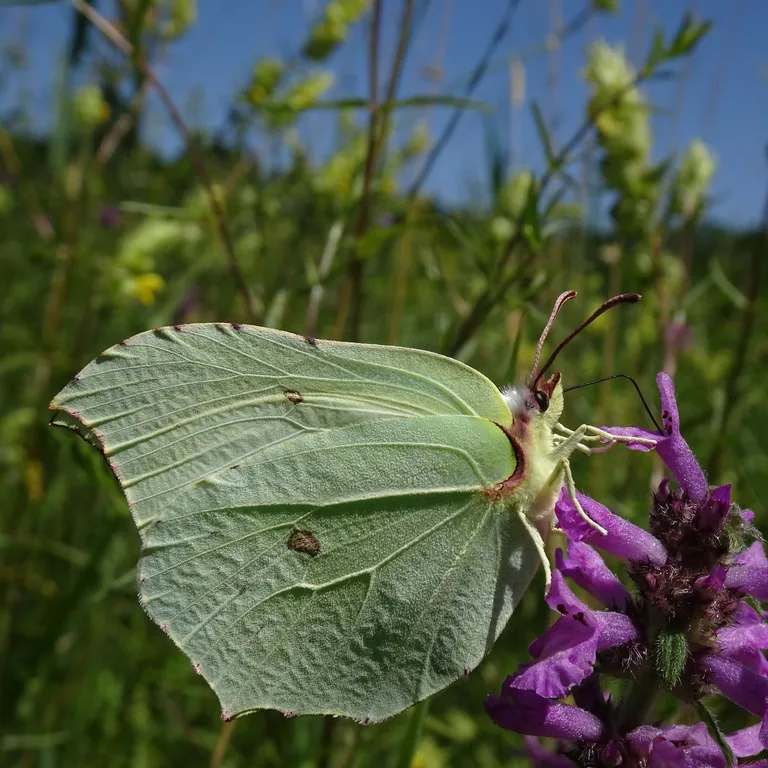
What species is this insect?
Gonepteryx rhamni
